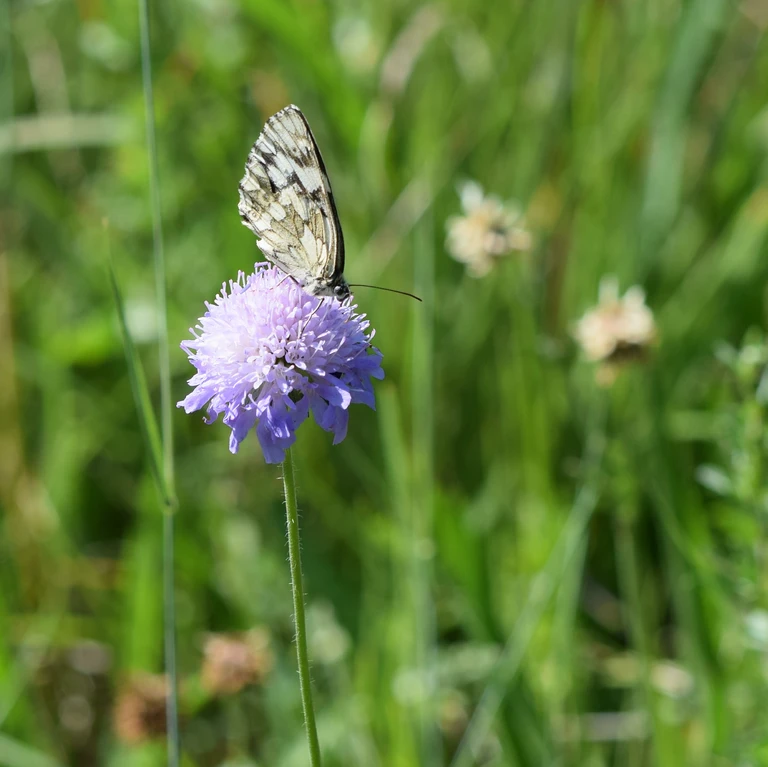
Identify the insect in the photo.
Melanargia galathea
